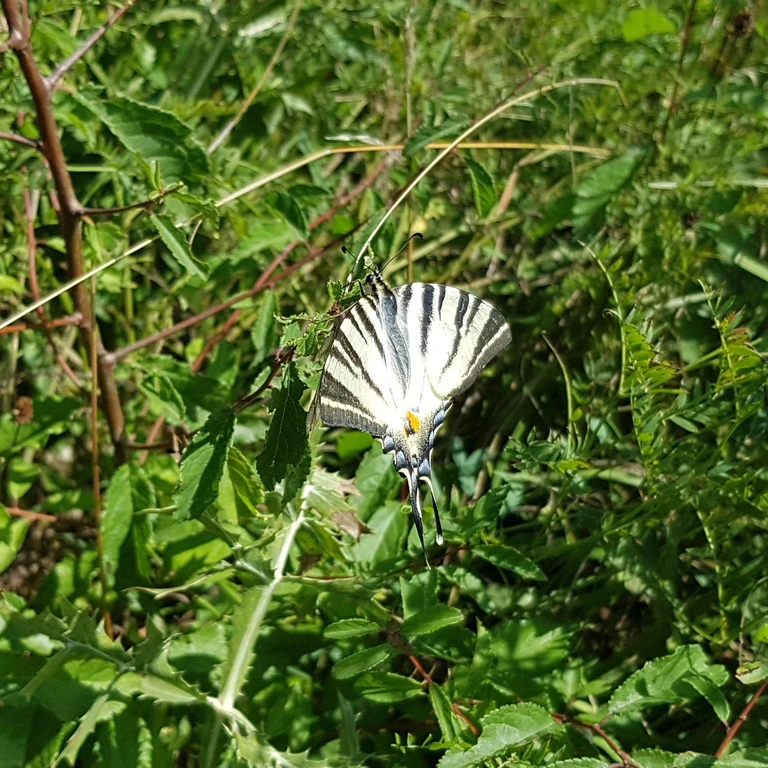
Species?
Iphiclides podalirius
